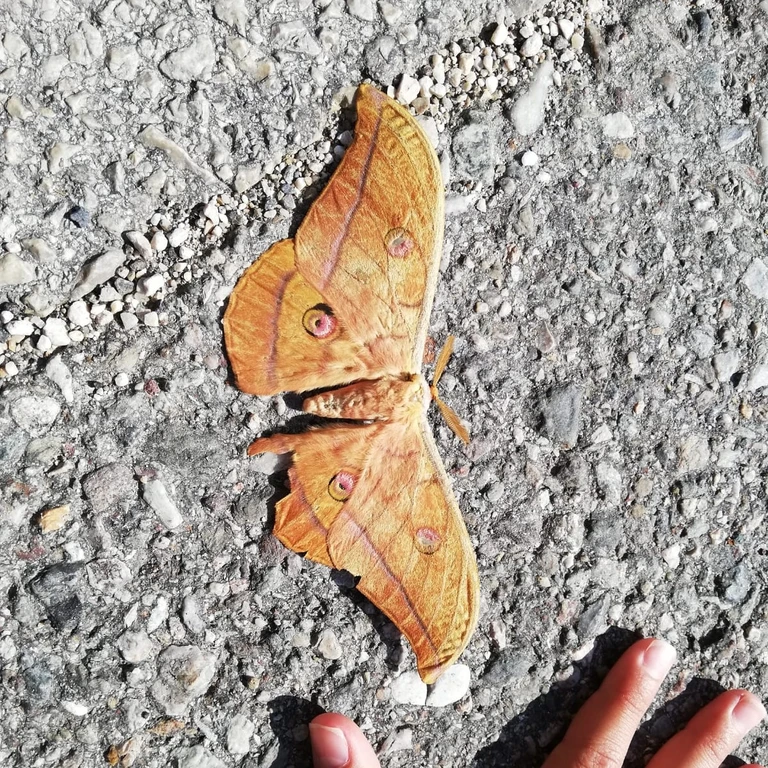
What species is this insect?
Antheraea yamamai
